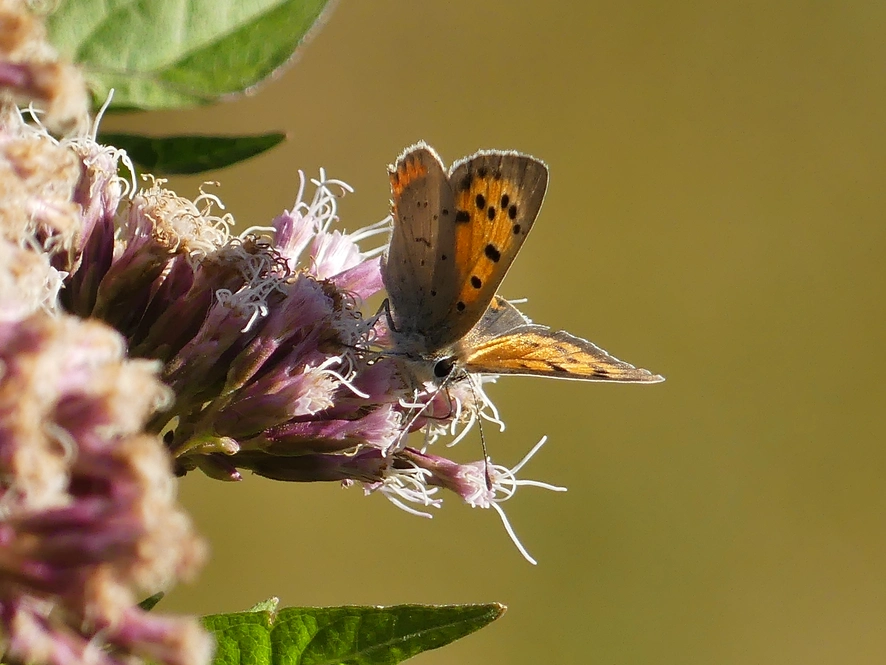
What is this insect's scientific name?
Lycaena phlaeas
